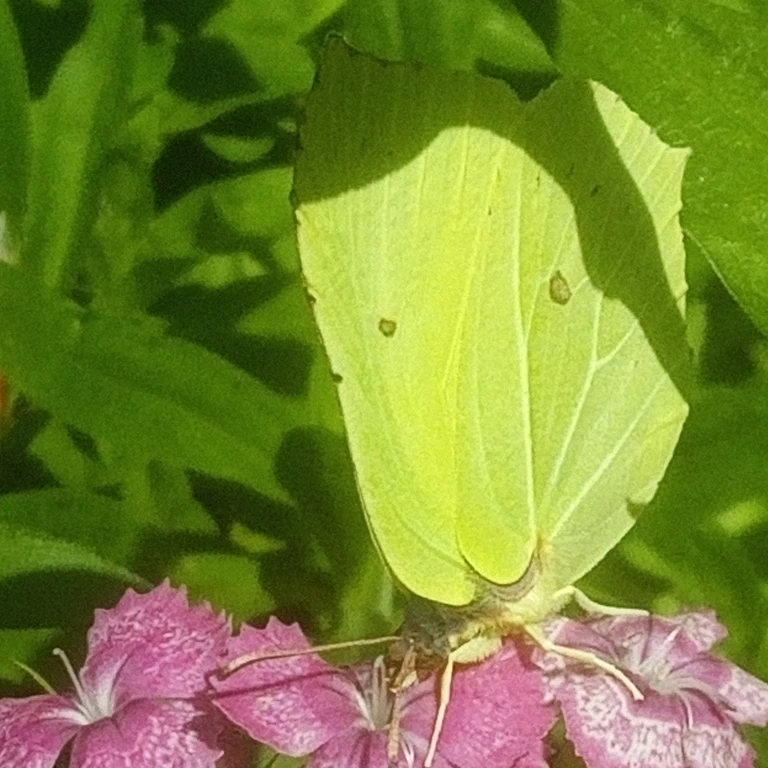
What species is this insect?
Gonepteryx rhamni
